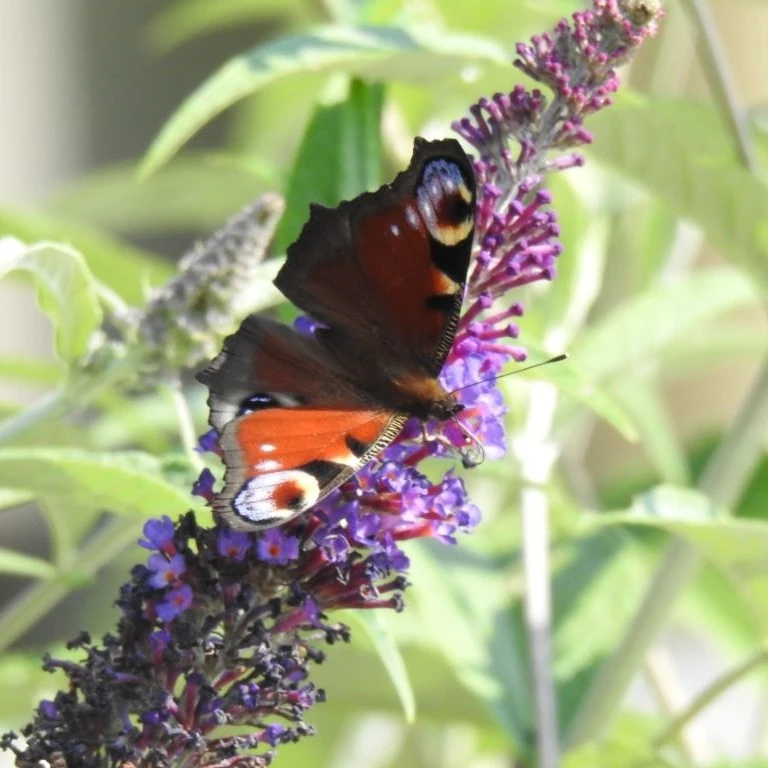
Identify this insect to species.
Aglais io
